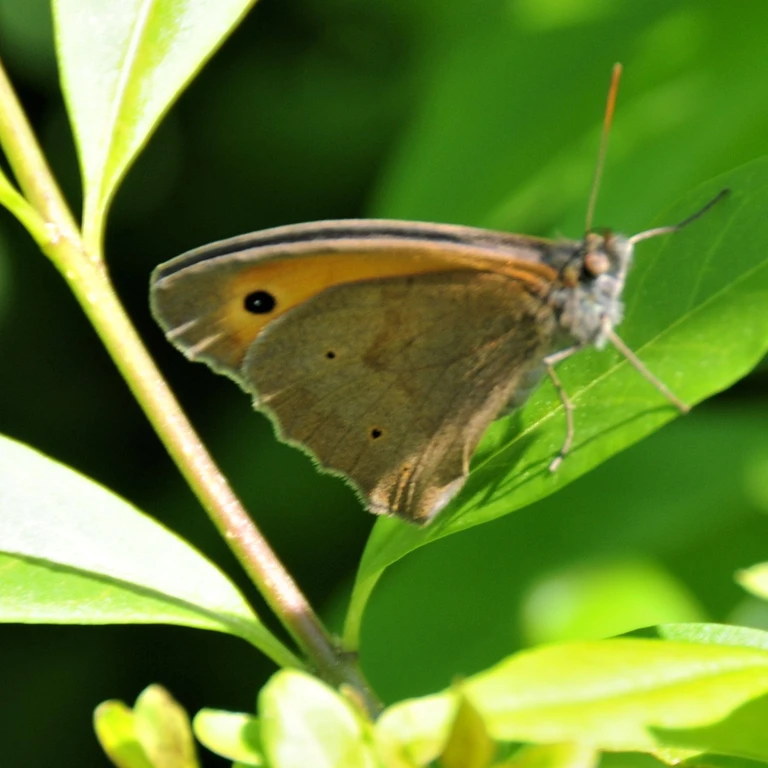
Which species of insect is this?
Maniola jurtina
